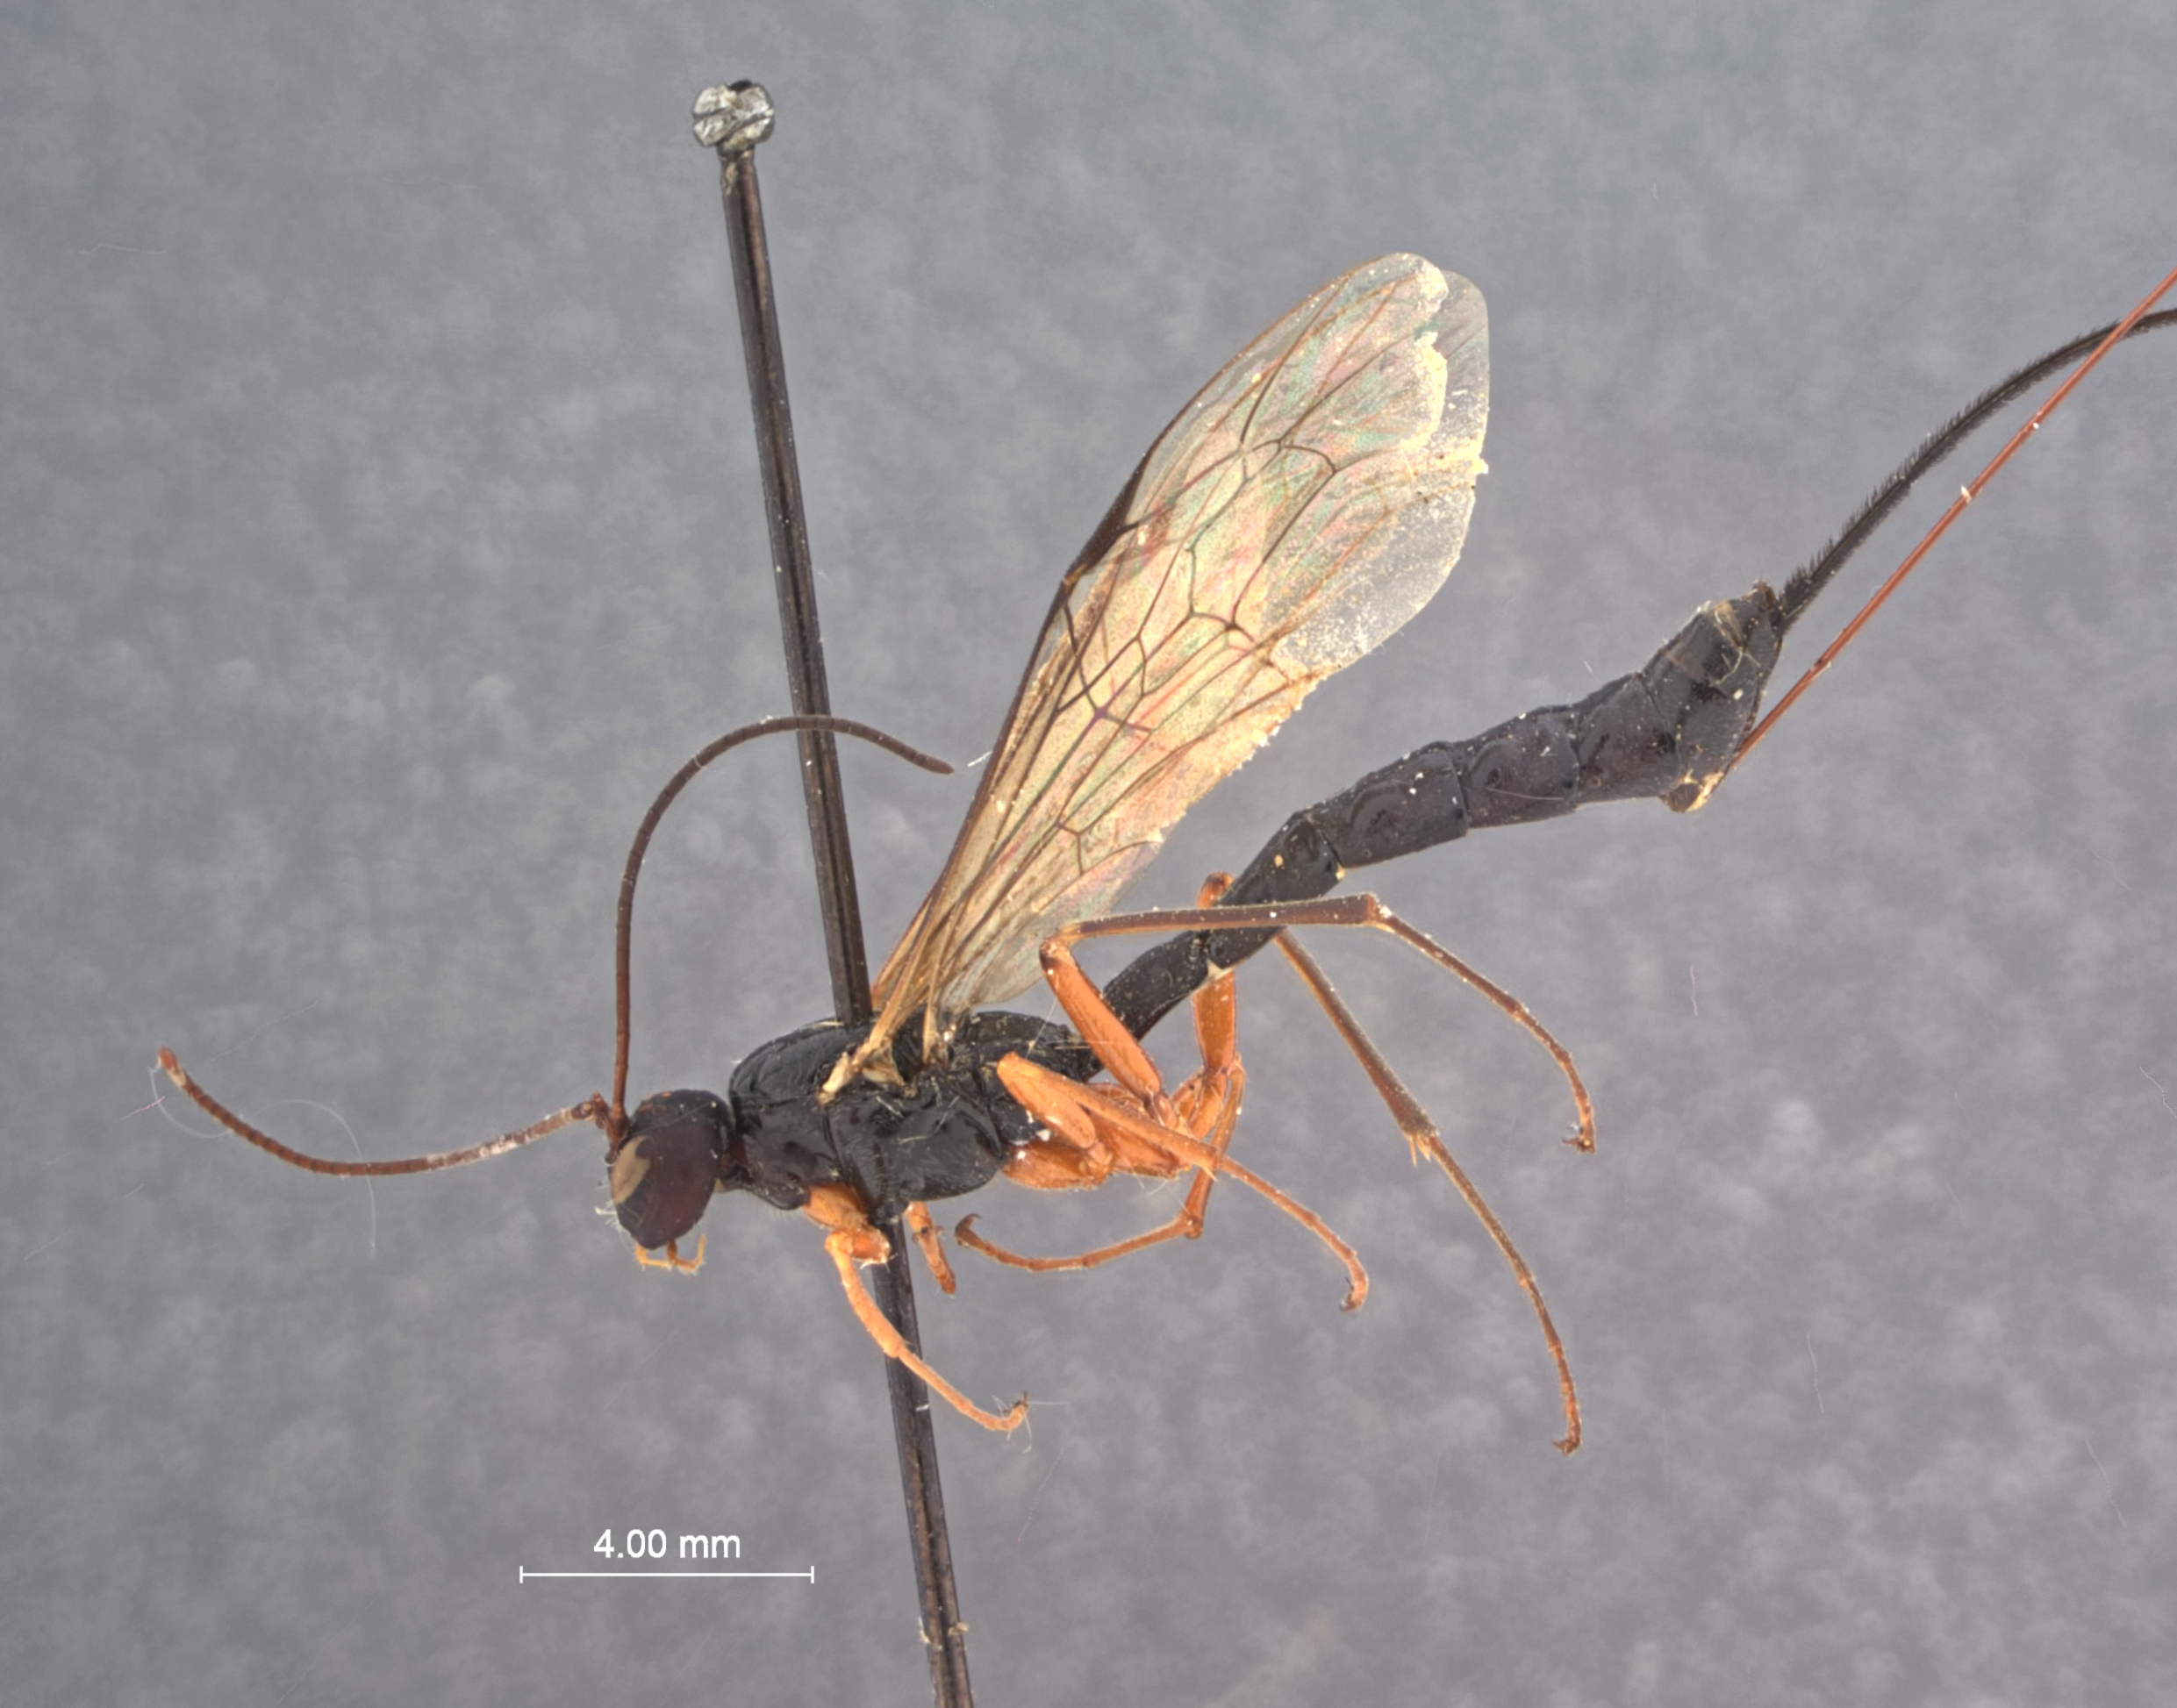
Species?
Dolichomitus buccatus
